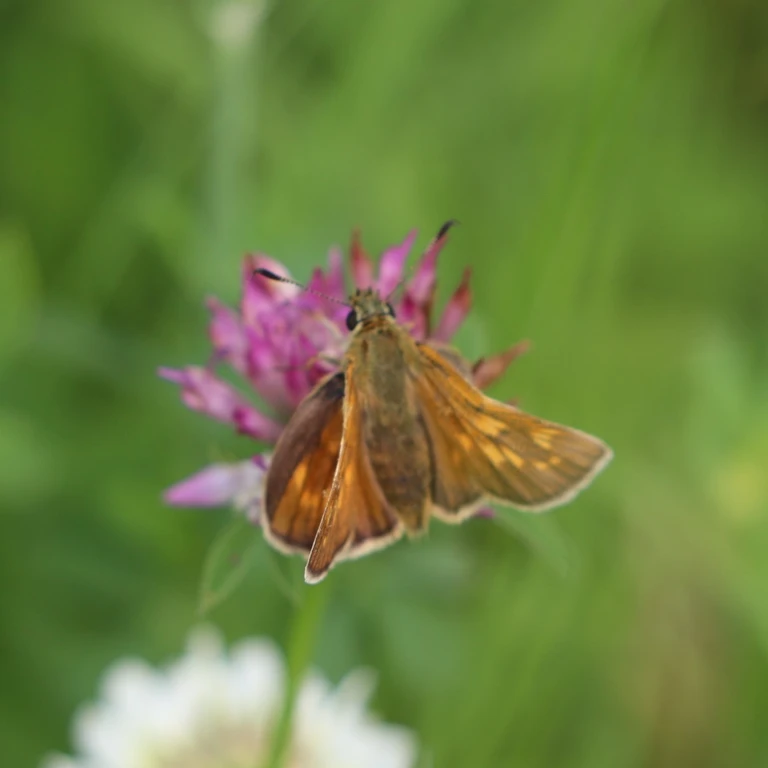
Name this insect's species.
Ochlodes sylvanus (also Ochlodes venata)
